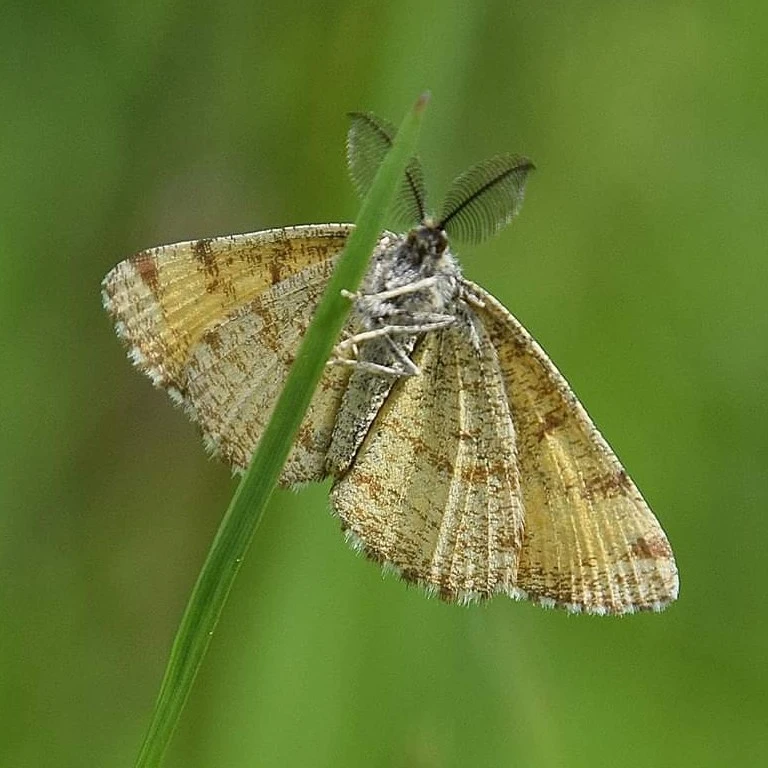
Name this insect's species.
Ematurga atomaria
